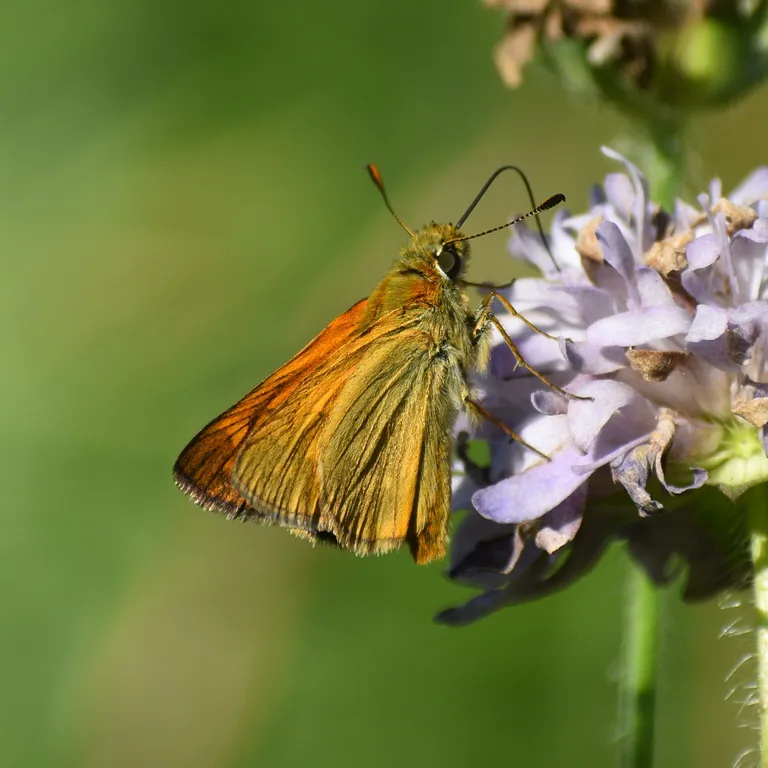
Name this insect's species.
Ochlodes sylvanus (also Ochlodes venata)
